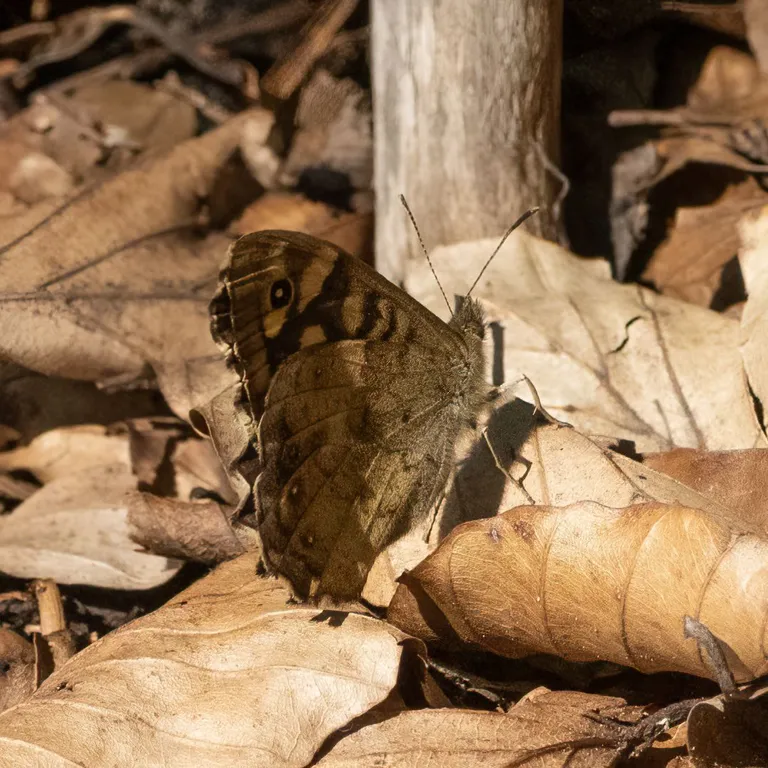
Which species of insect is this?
Pararge aegeria
